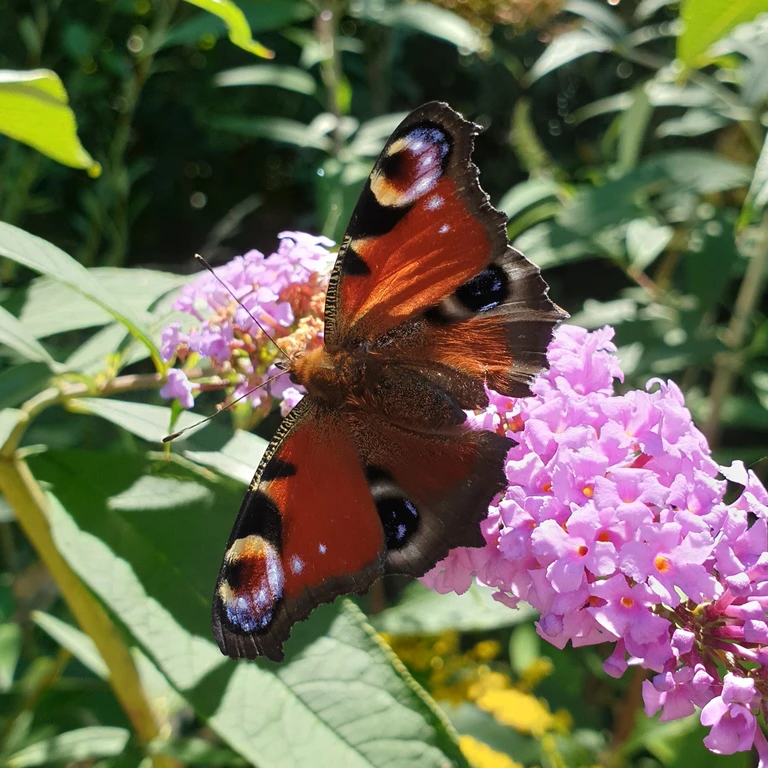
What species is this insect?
Aglais io
